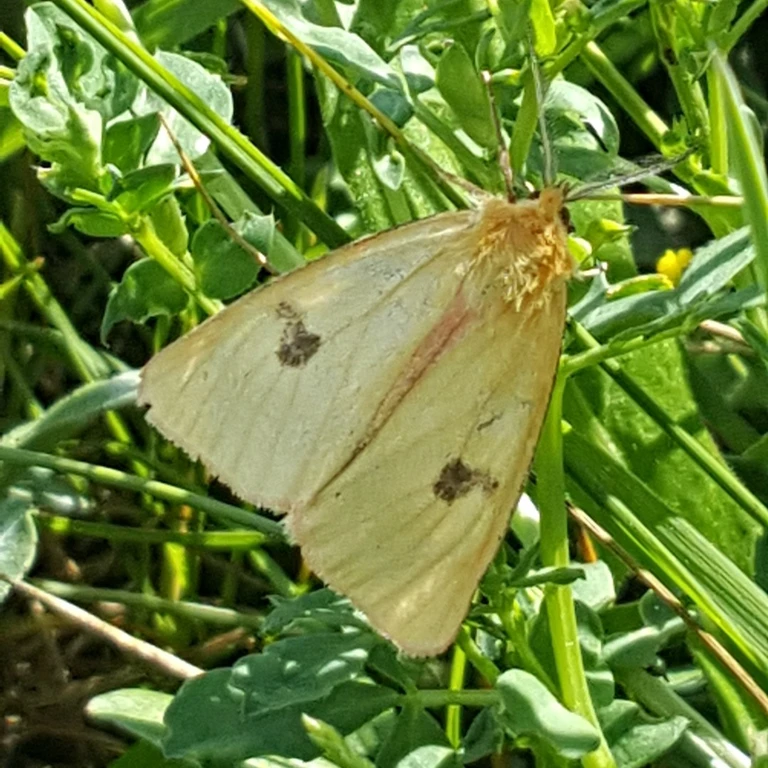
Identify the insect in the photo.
Diacrisia sannio
